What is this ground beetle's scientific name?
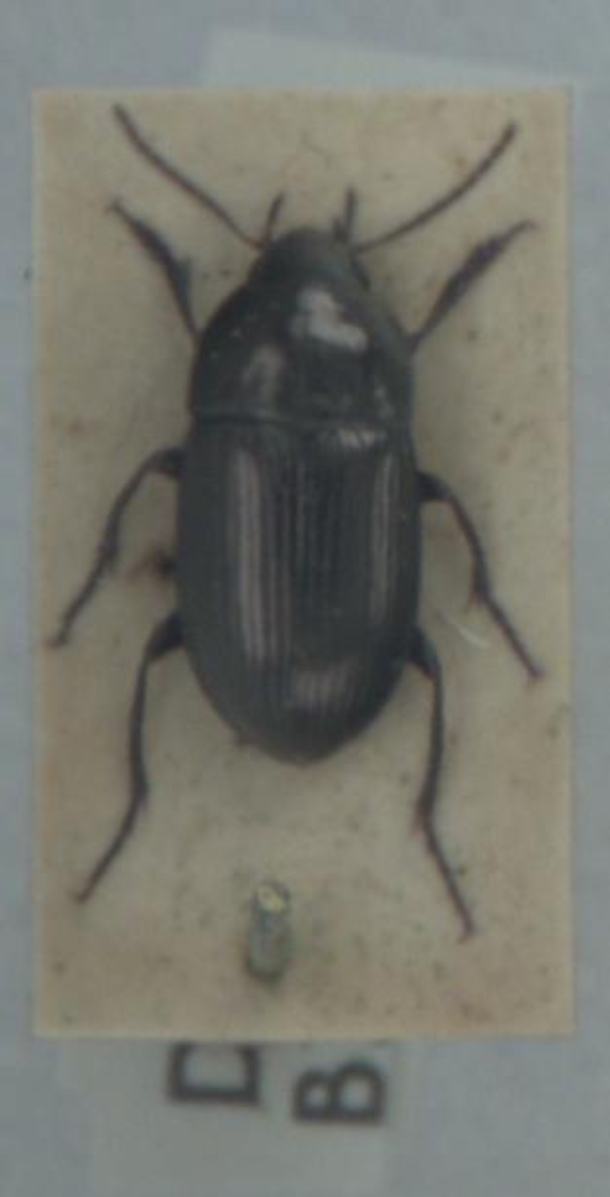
Amara lunicollis
